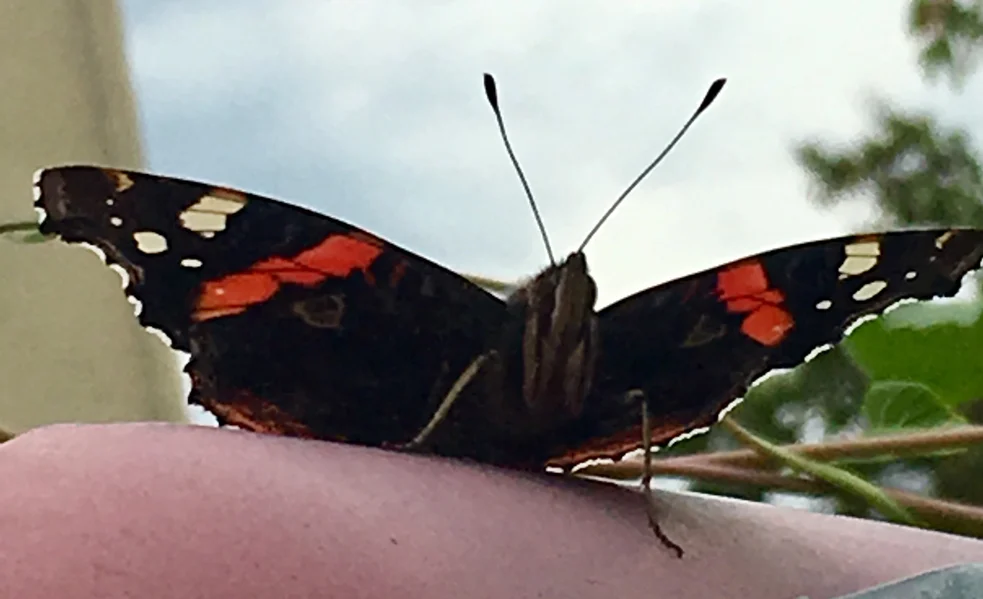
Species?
Vanessa atalanta
